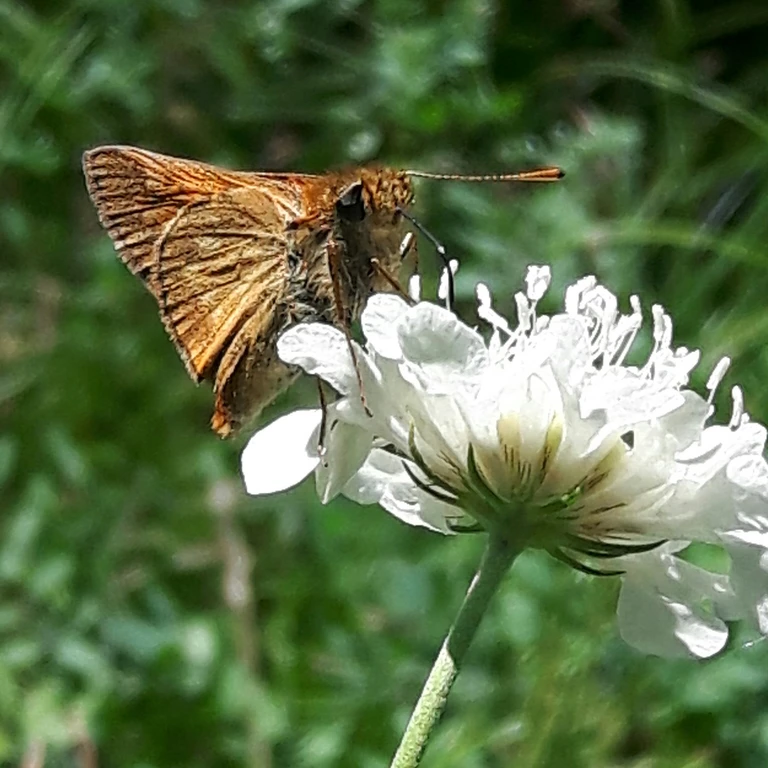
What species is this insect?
Ochlodes sylvanus (also Ochlodes venata)
